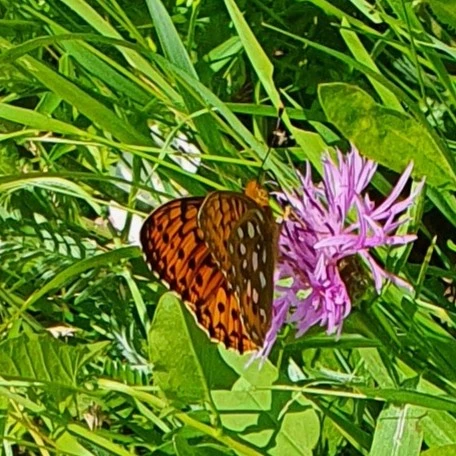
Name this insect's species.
Speyeria aglaja
